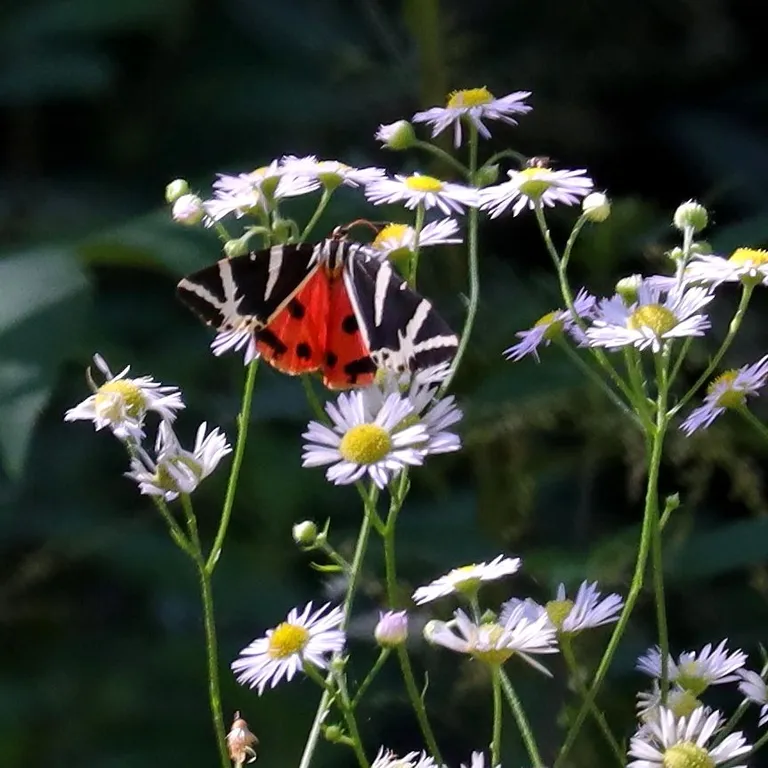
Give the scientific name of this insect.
Euplagia quadripunctaria
